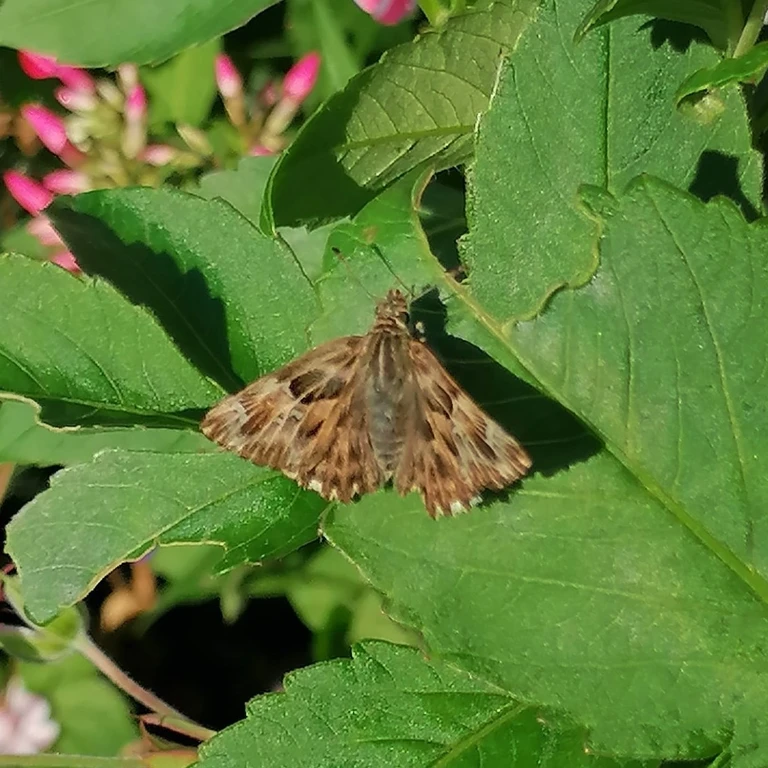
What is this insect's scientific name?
Carcharodus alceae
